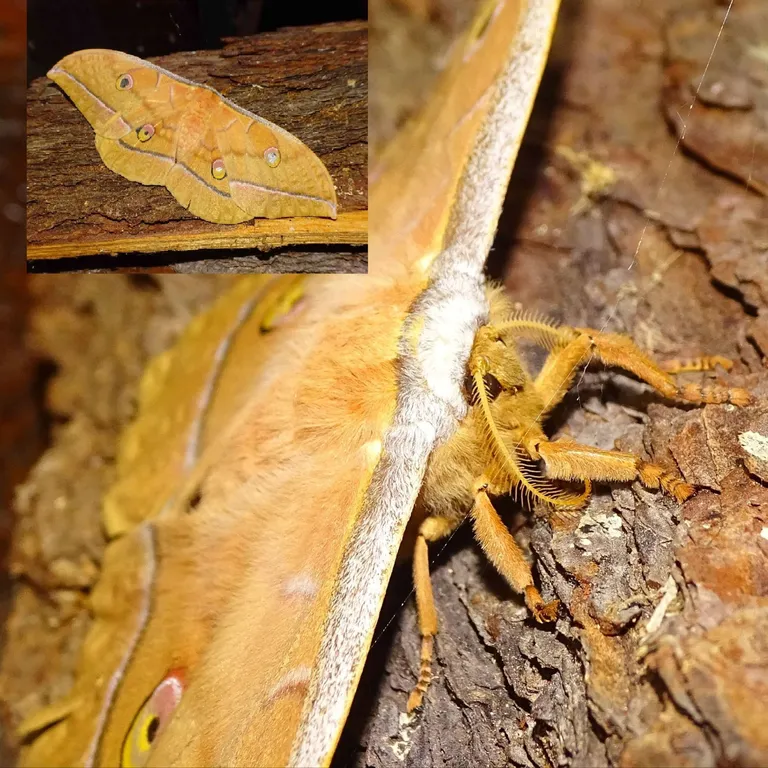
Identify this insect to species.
Antheraea yamamai
